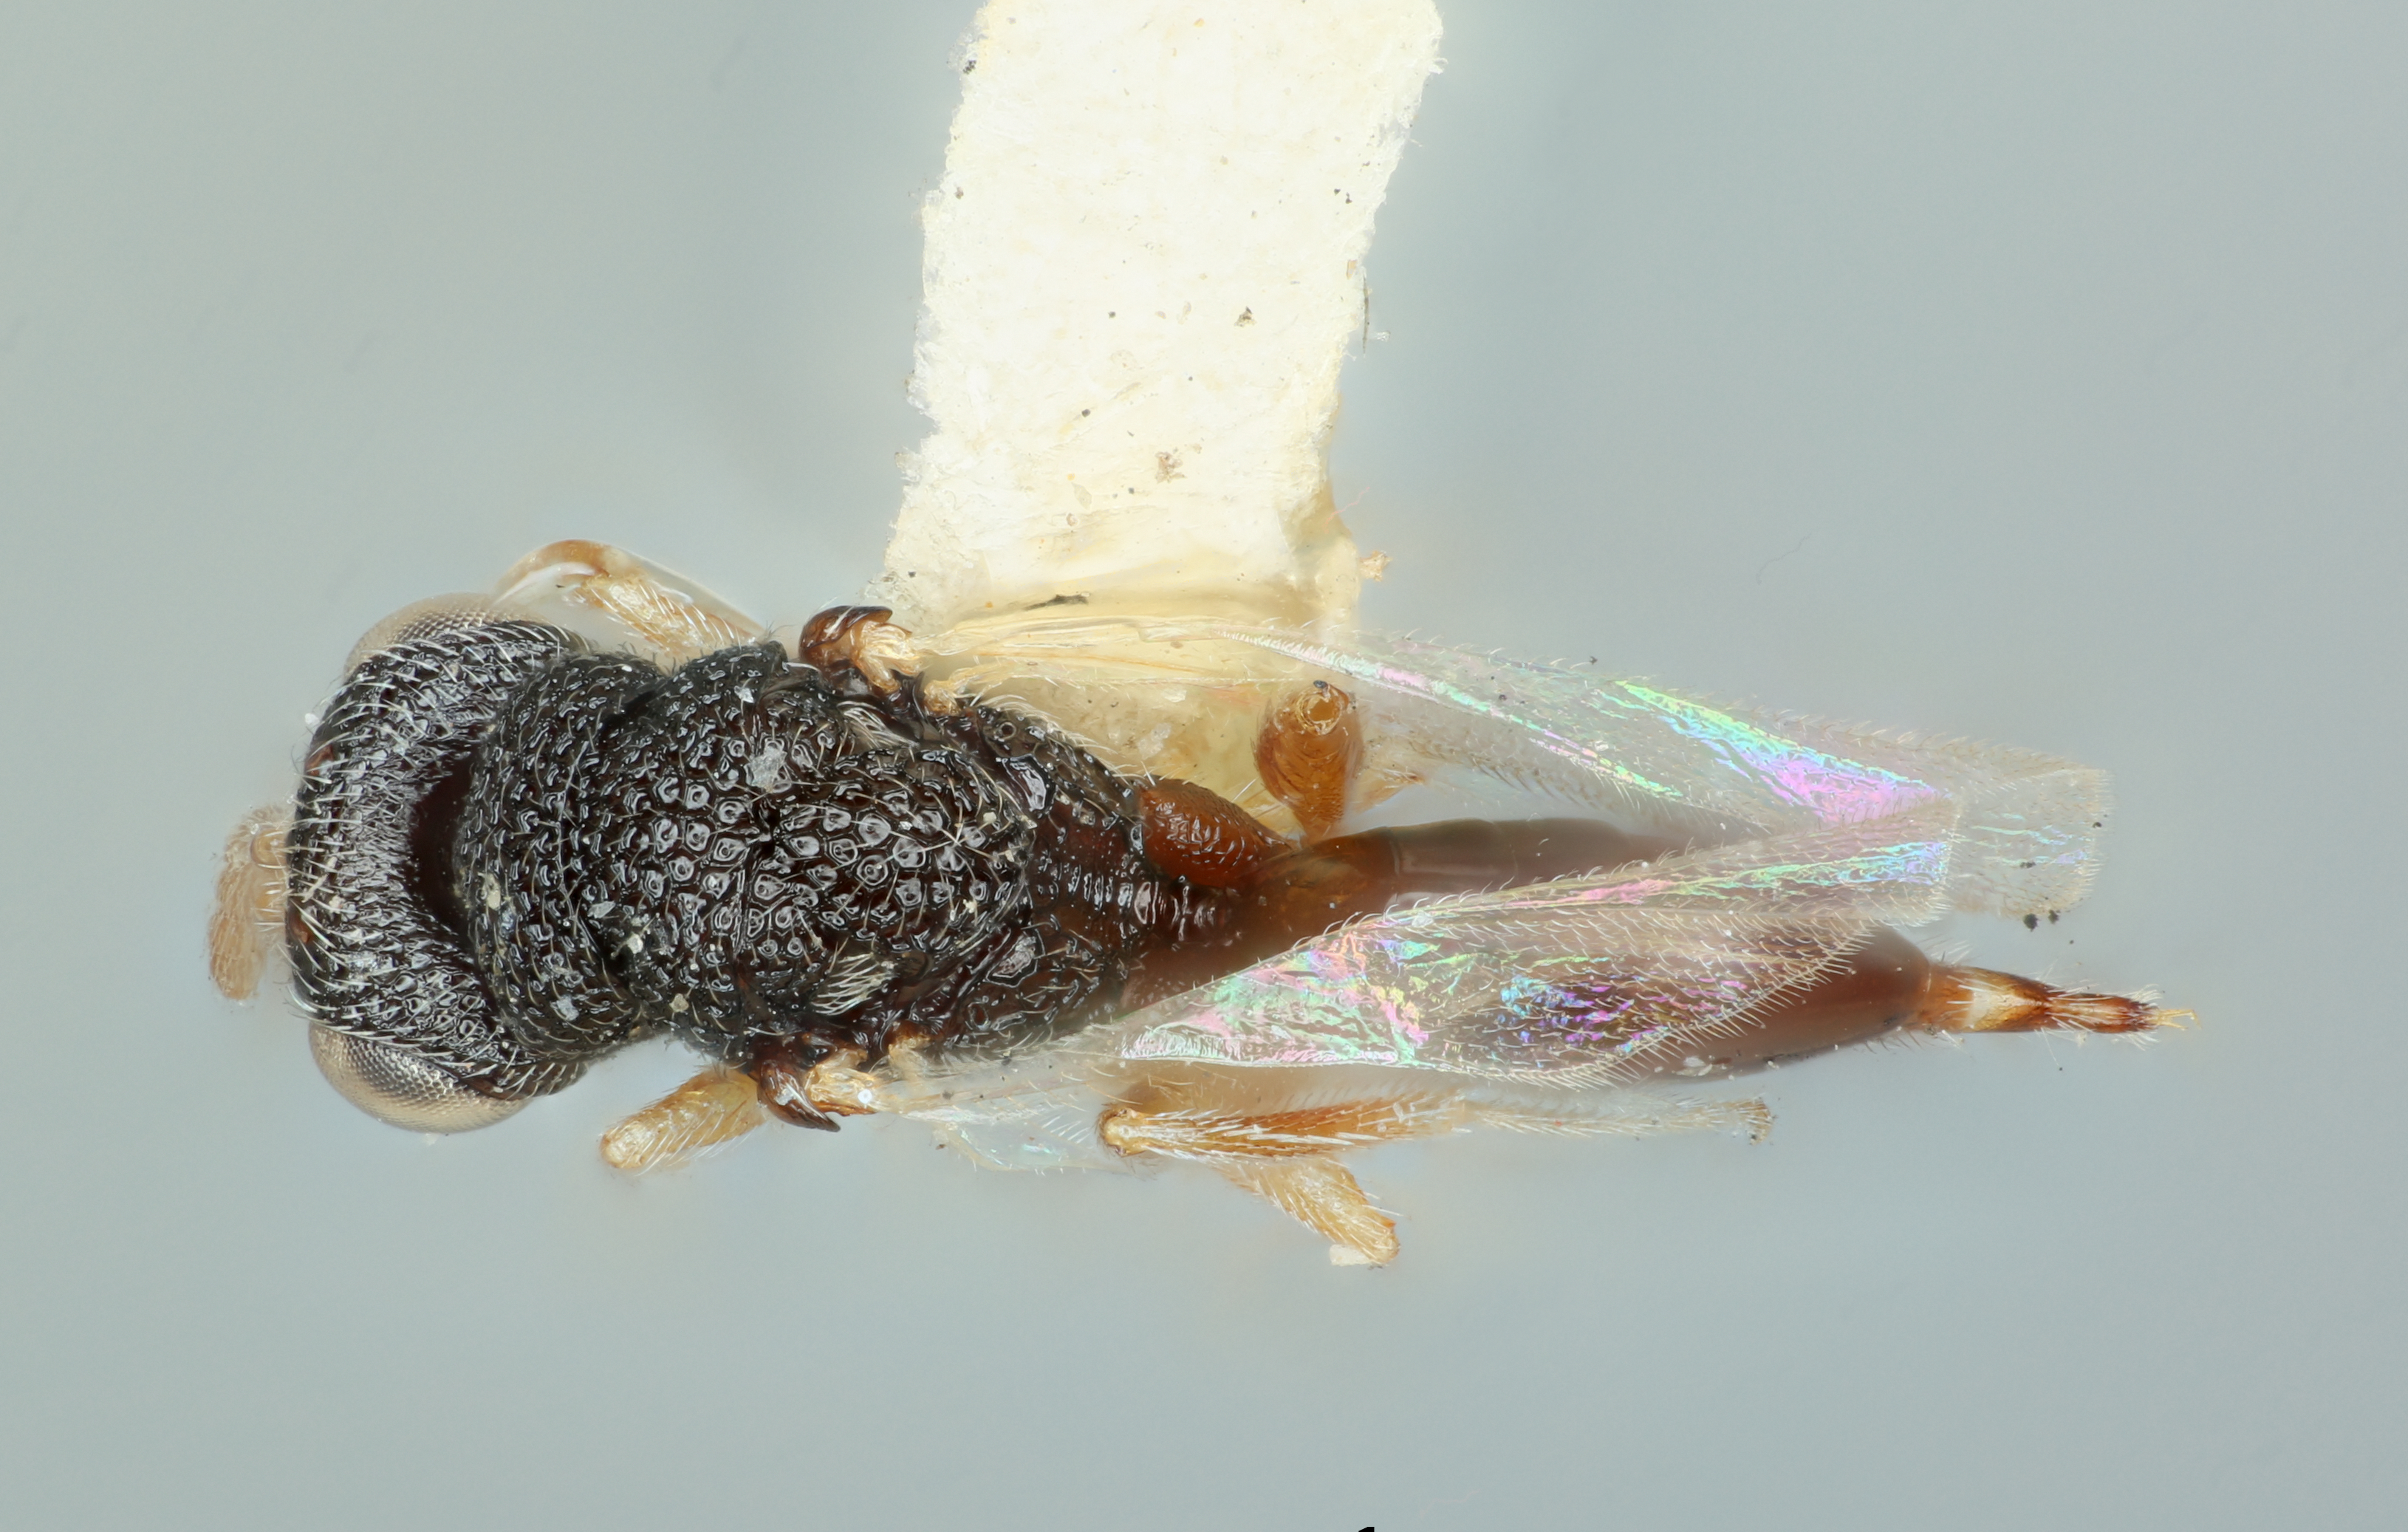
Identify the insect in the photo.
Eurytoma manilensis
